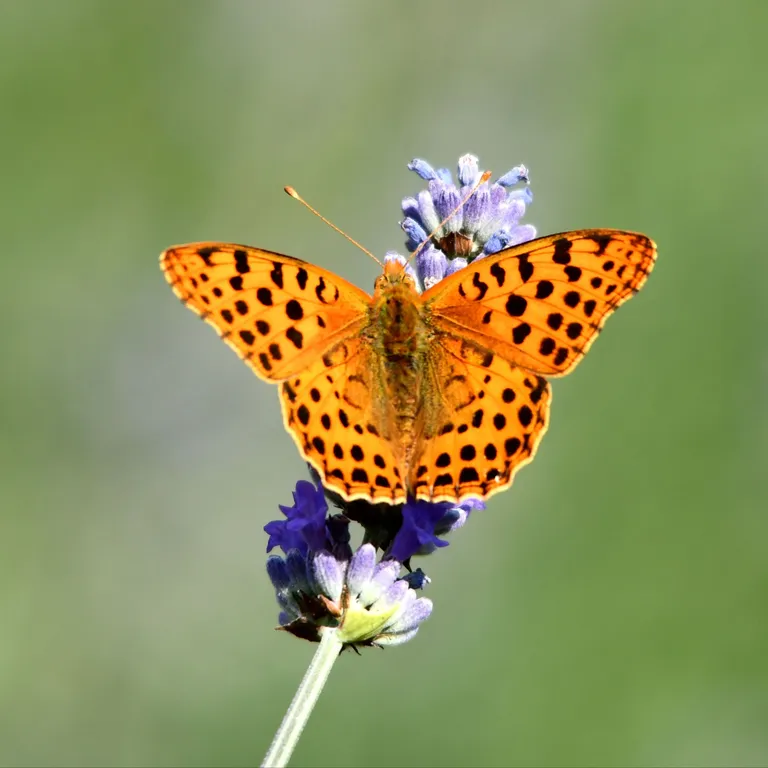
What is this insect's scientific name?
Issoria lathonia
